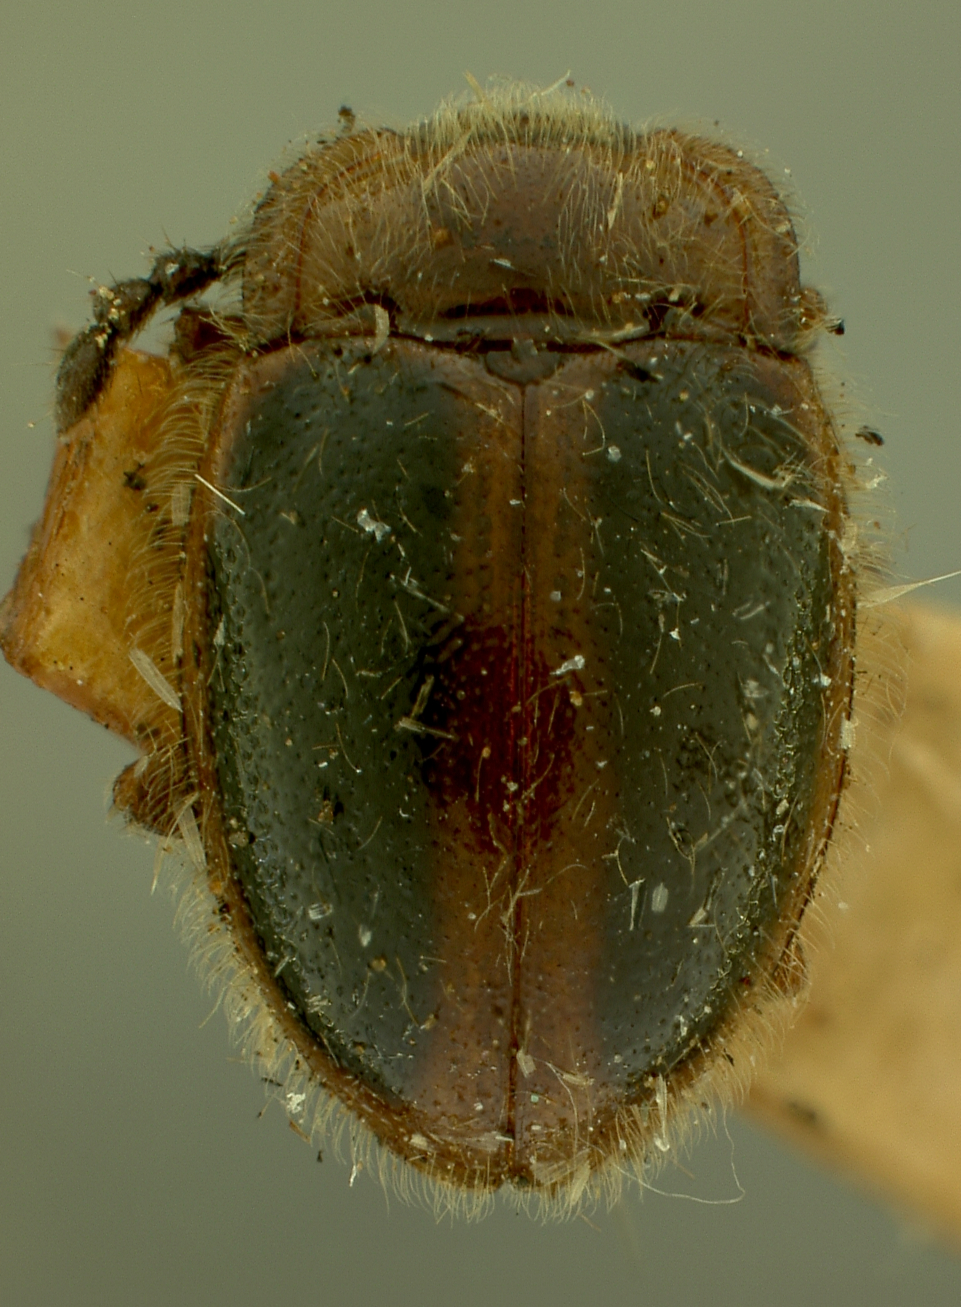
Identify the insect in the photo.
Stenotarsus atripennis
